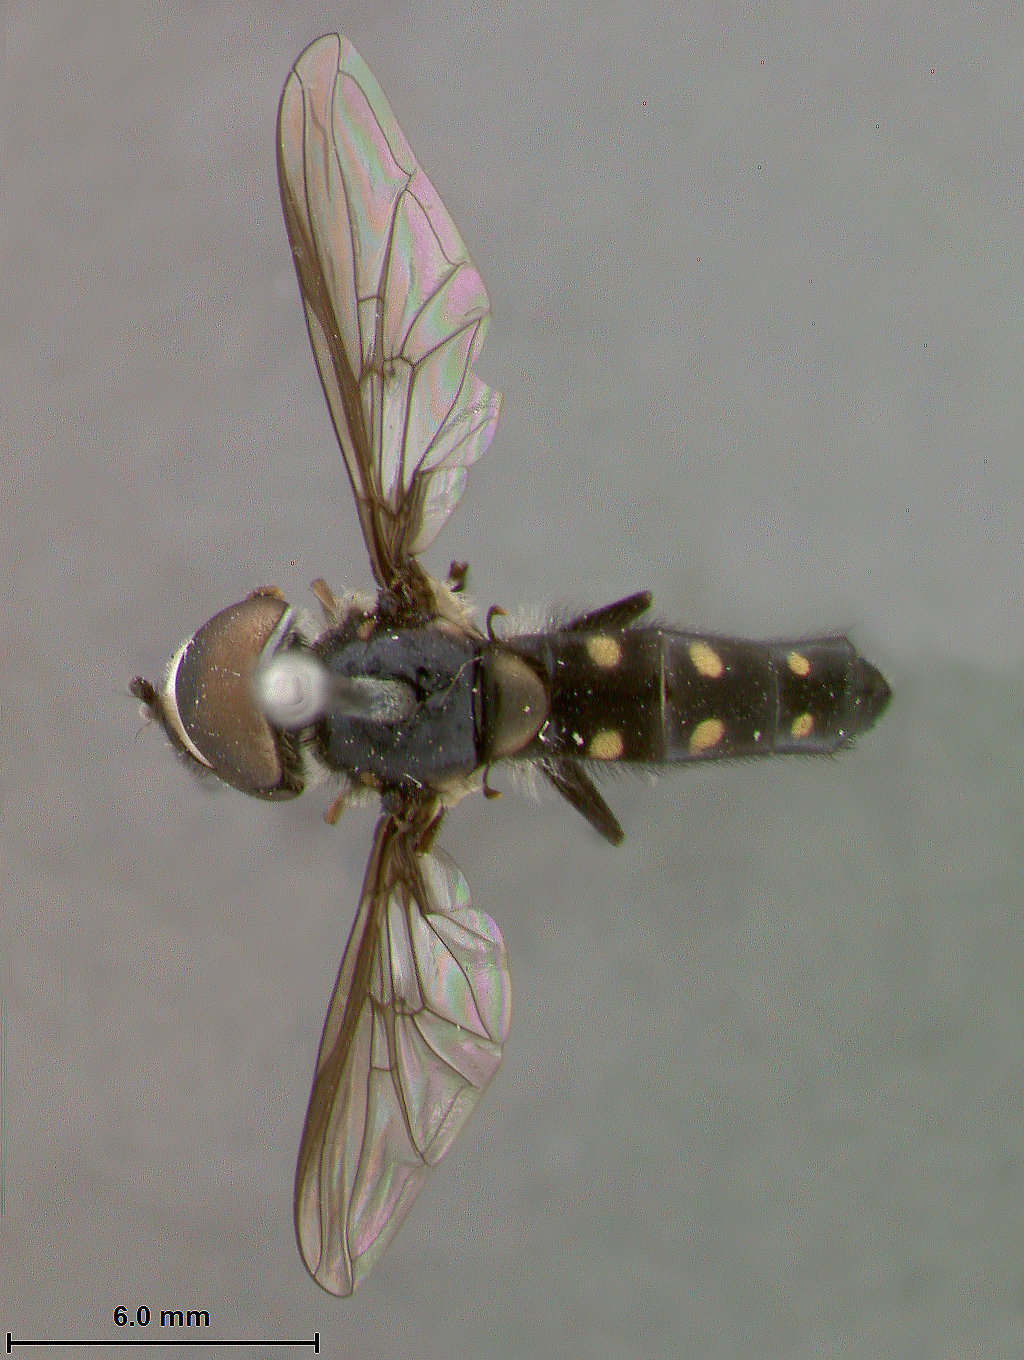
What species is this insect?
Ocyptamus notatus
